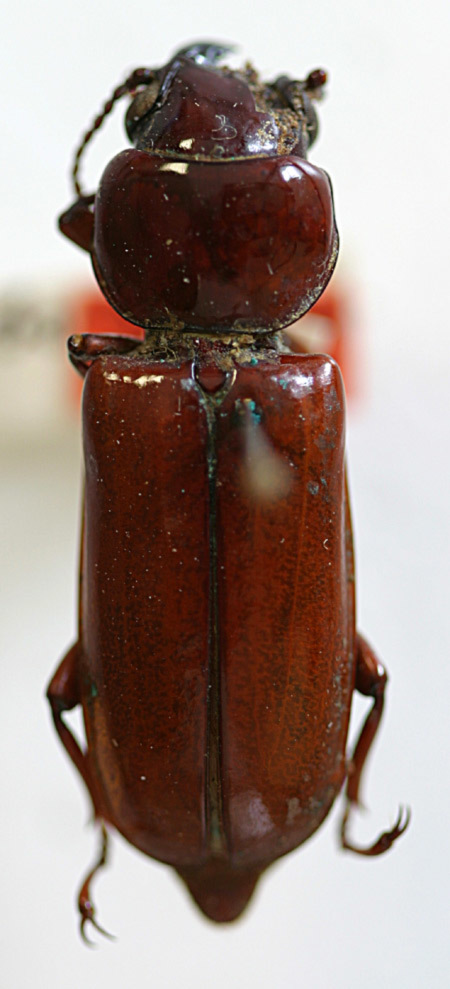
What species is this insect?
Hesperandra glabra (also Parandra obsolescens)
